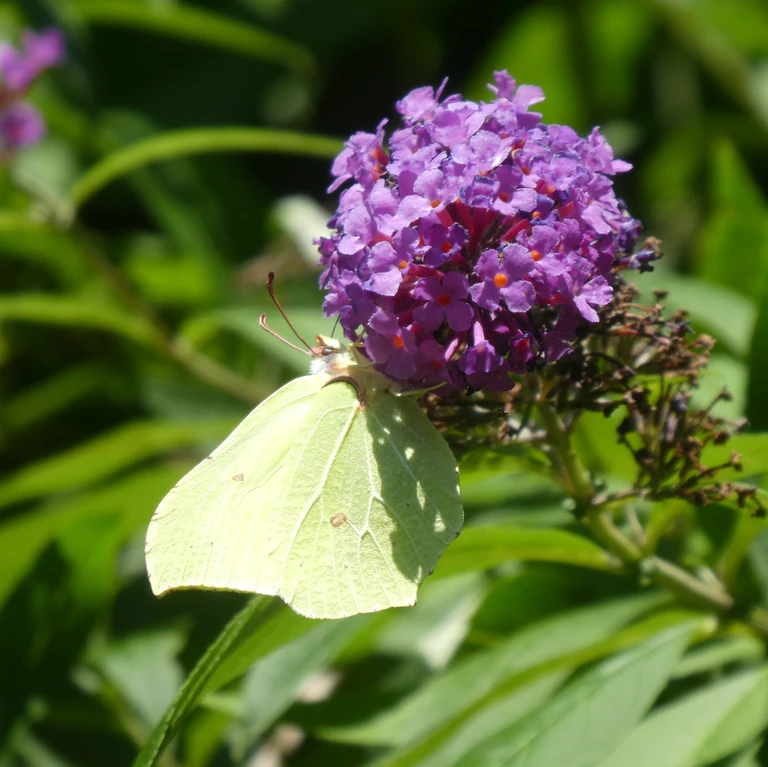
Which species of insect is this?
Gonepteryx rhamni
